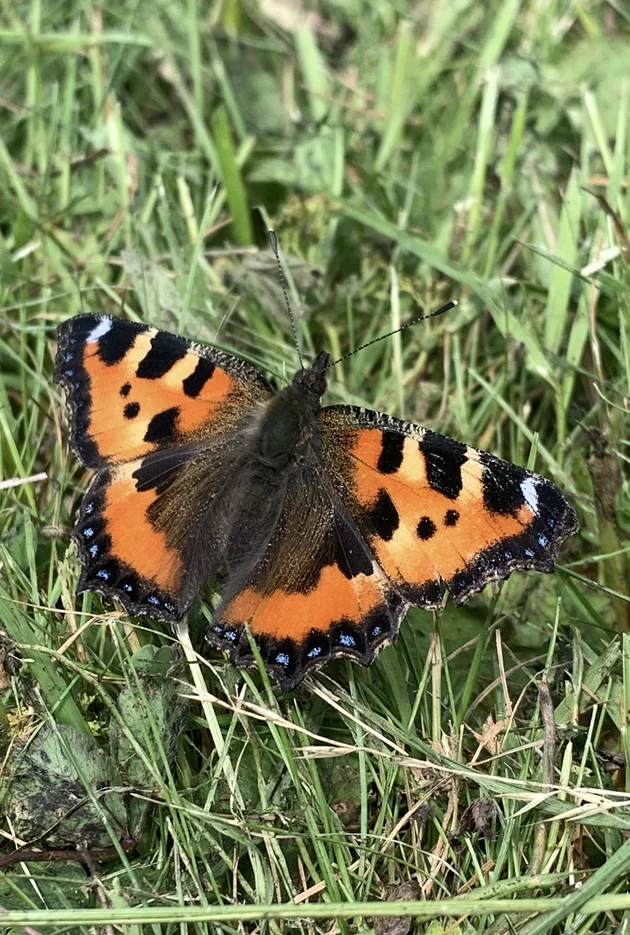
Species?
Aglais urticae
